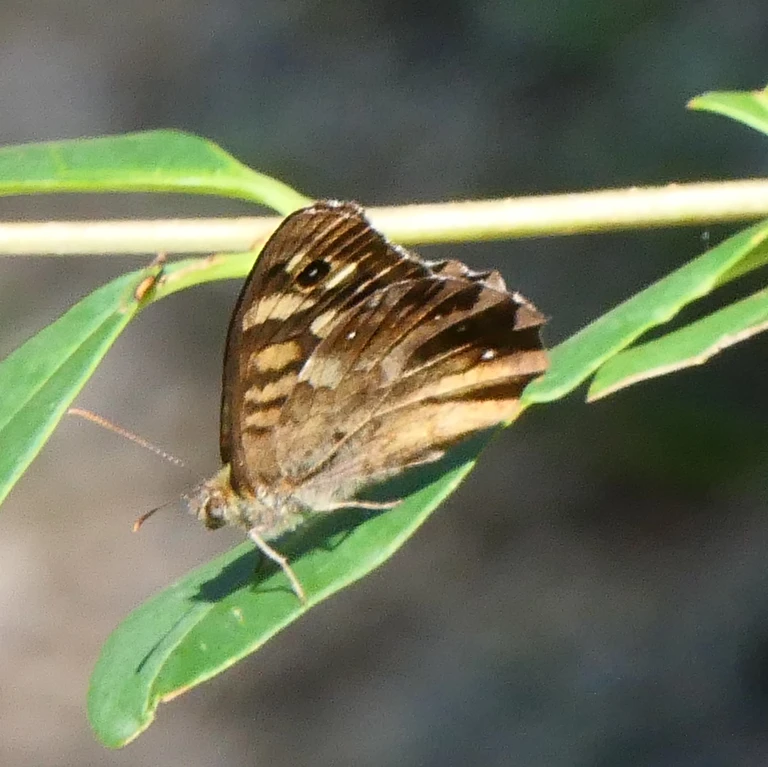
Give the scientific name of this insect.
Pararge aegeria
